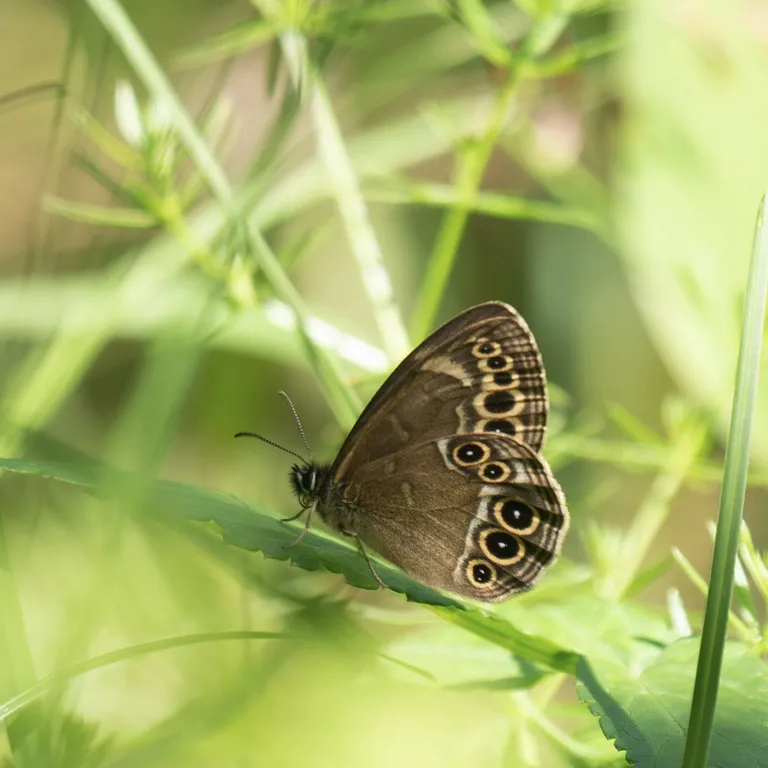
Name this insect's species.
Lopinga achine (also Pararge achine)
